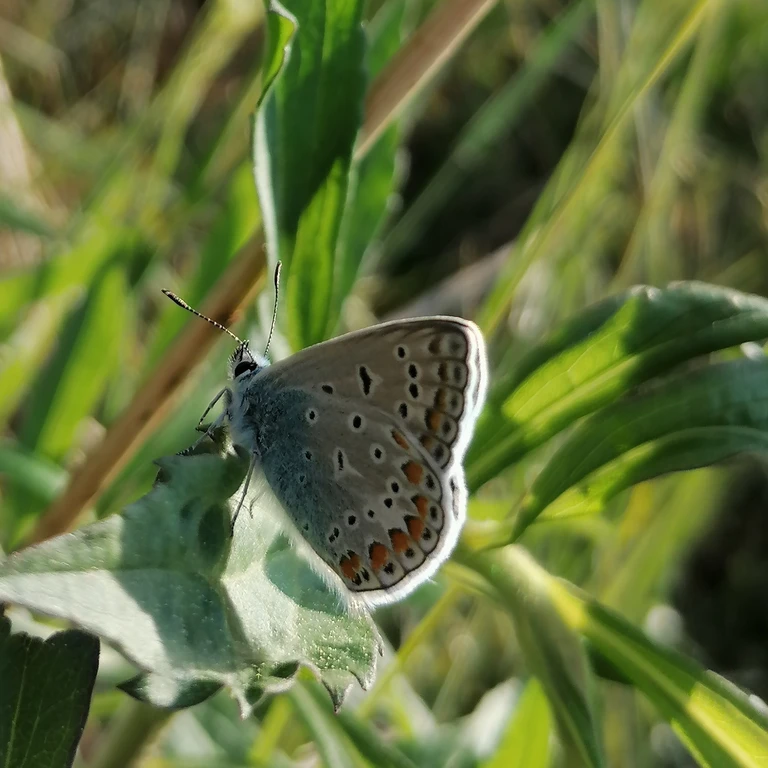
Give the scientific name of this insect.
Polyommatus icarus
